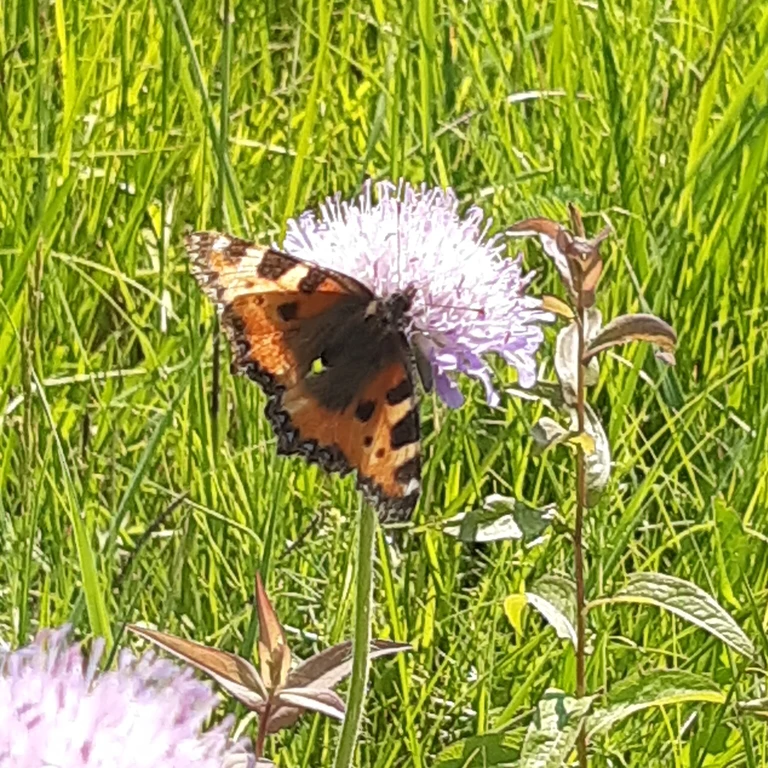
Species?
Aglais urticae
